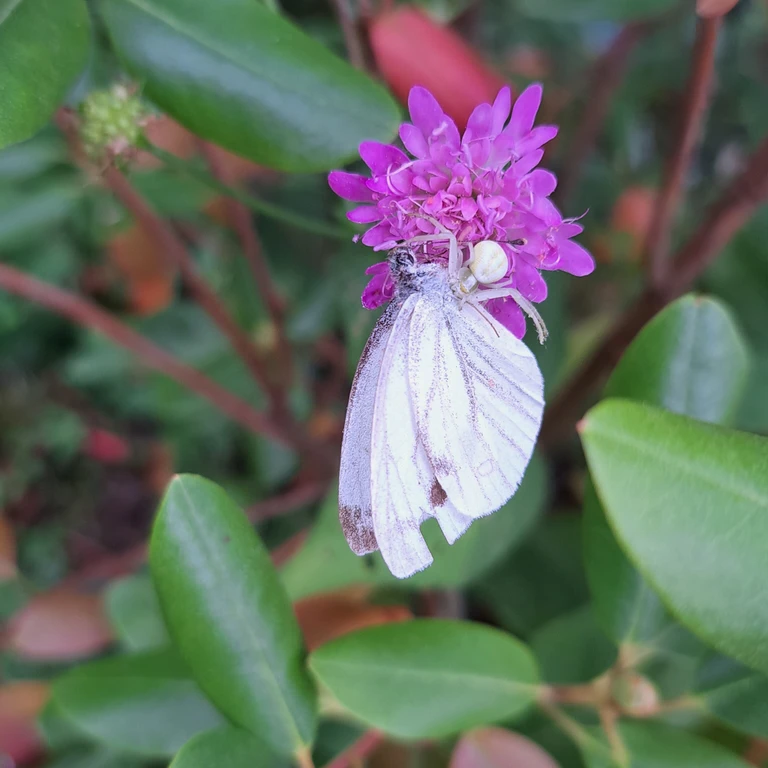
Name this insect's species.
Pieris napi
